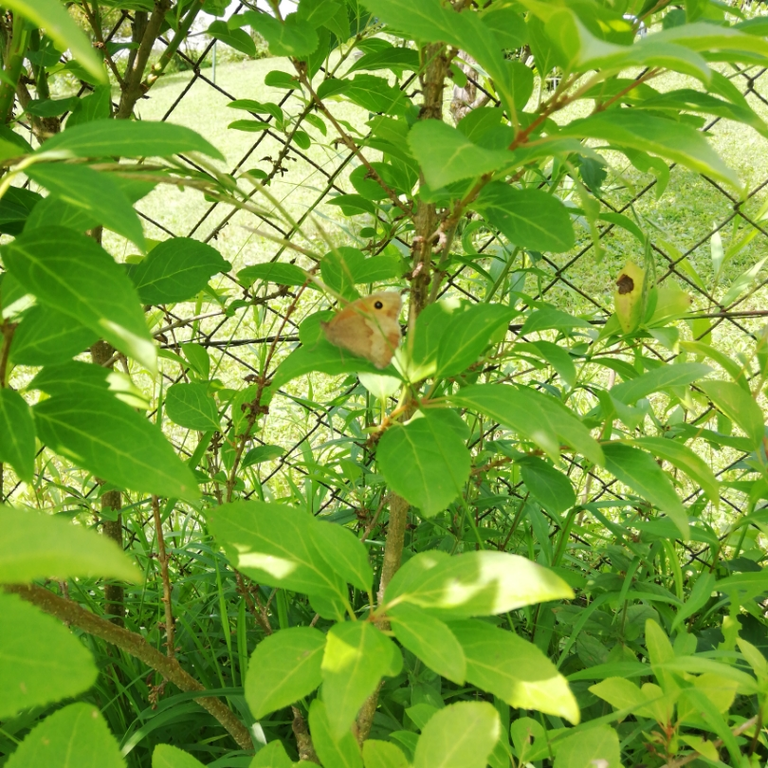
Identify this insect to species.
Maniola jurtina
